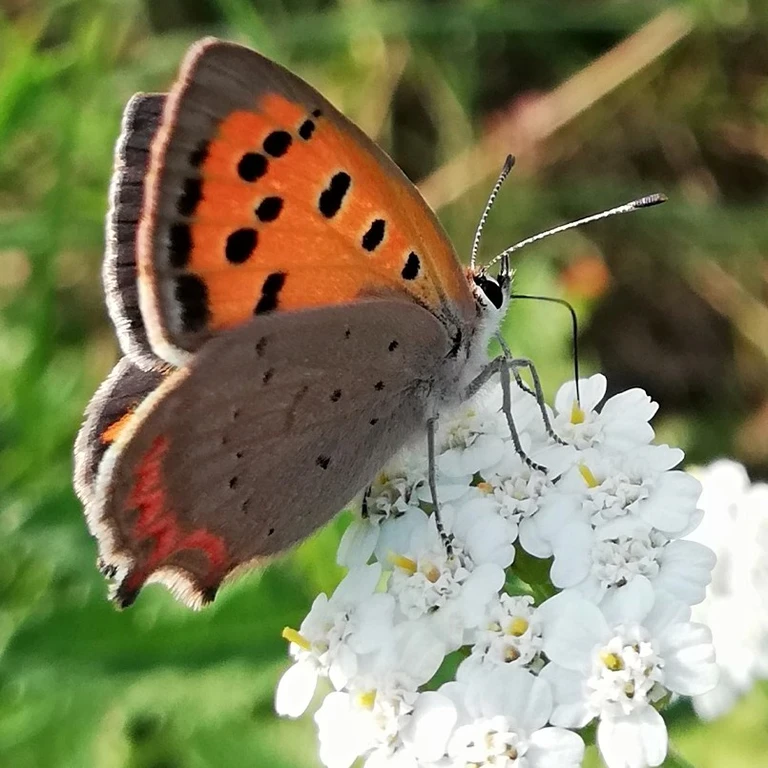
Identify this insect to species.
Lycaena phlaeas
